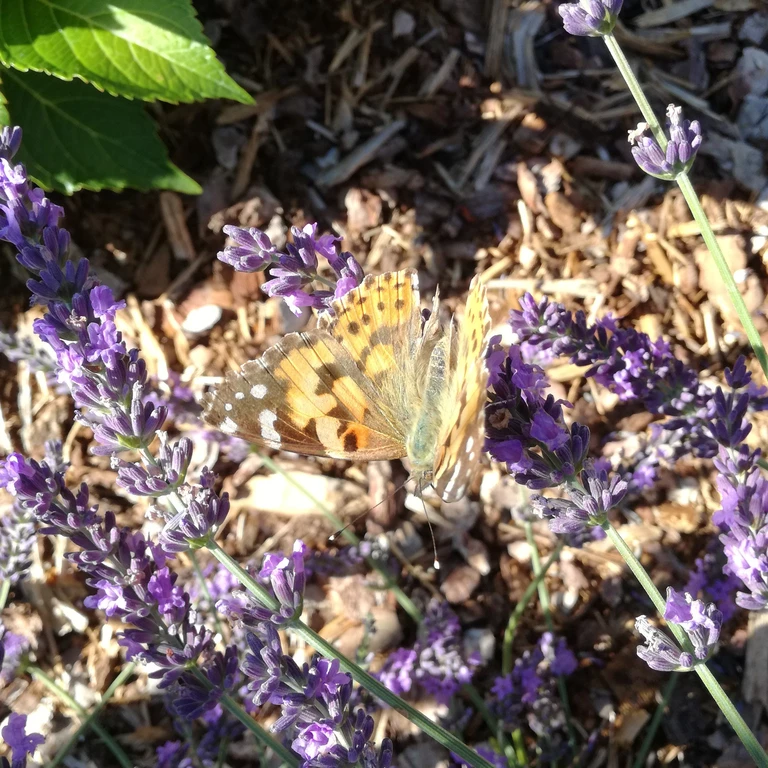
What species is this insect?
Vanessa cardui
